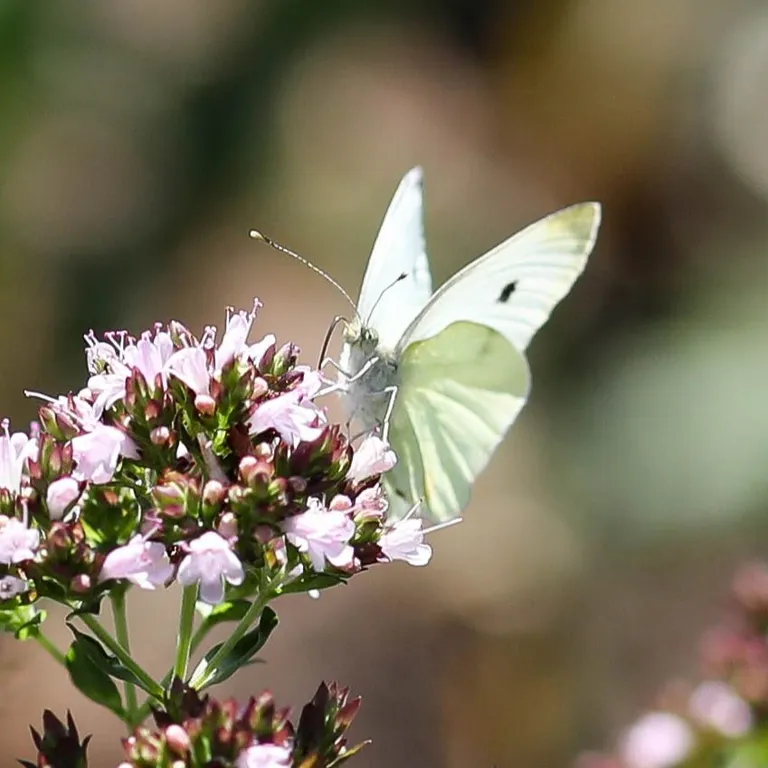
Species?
Pieris rapae
